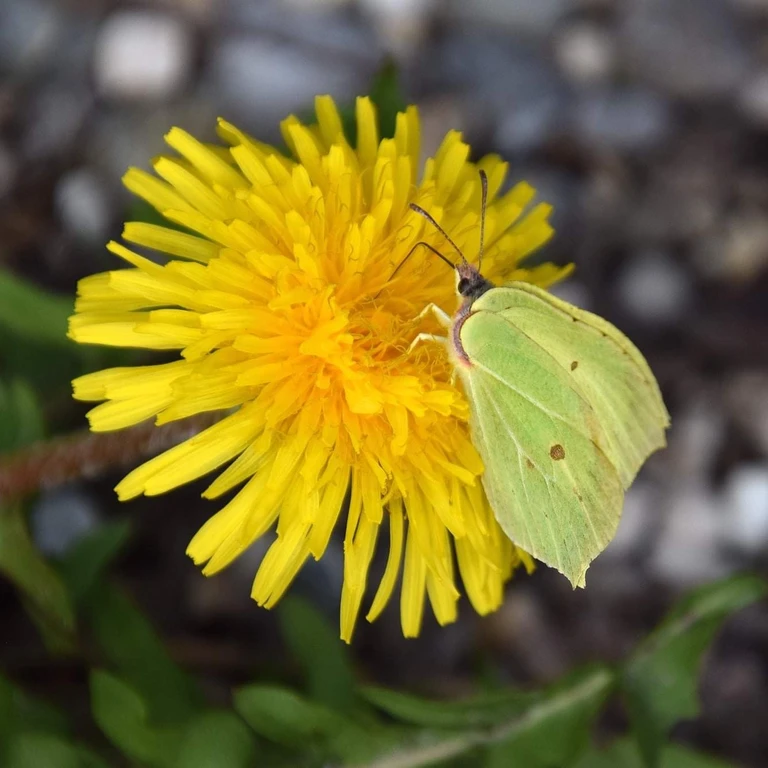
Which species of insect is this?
Gonepteryx rhamni
